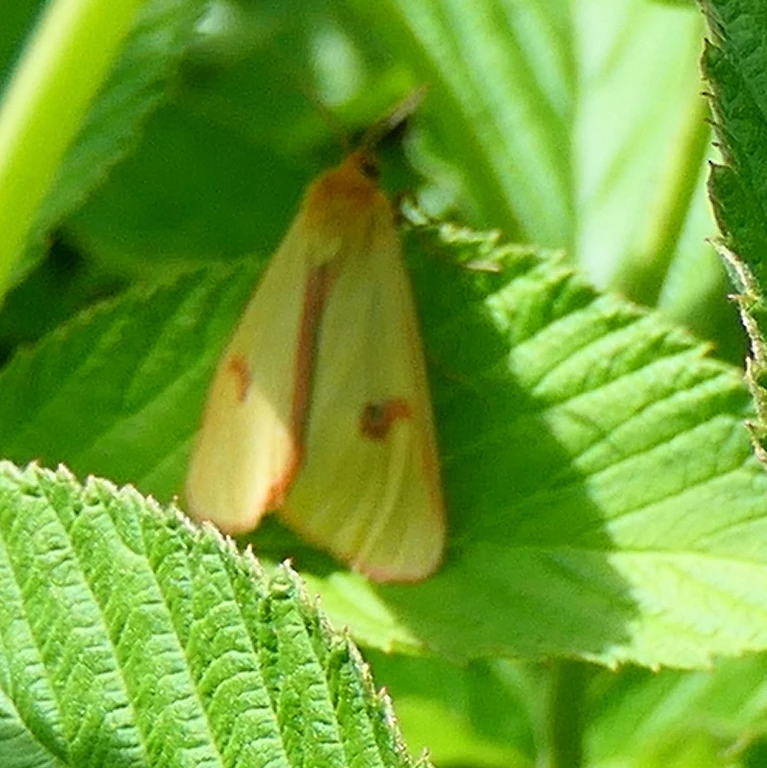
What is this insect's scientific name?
Diacrisia sannio
